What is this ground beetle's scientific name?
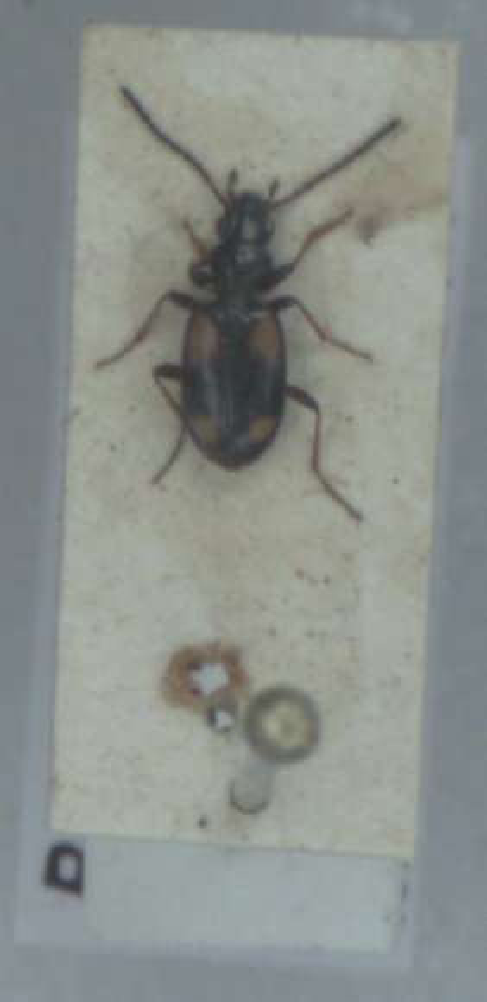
Bembidion illigeri
